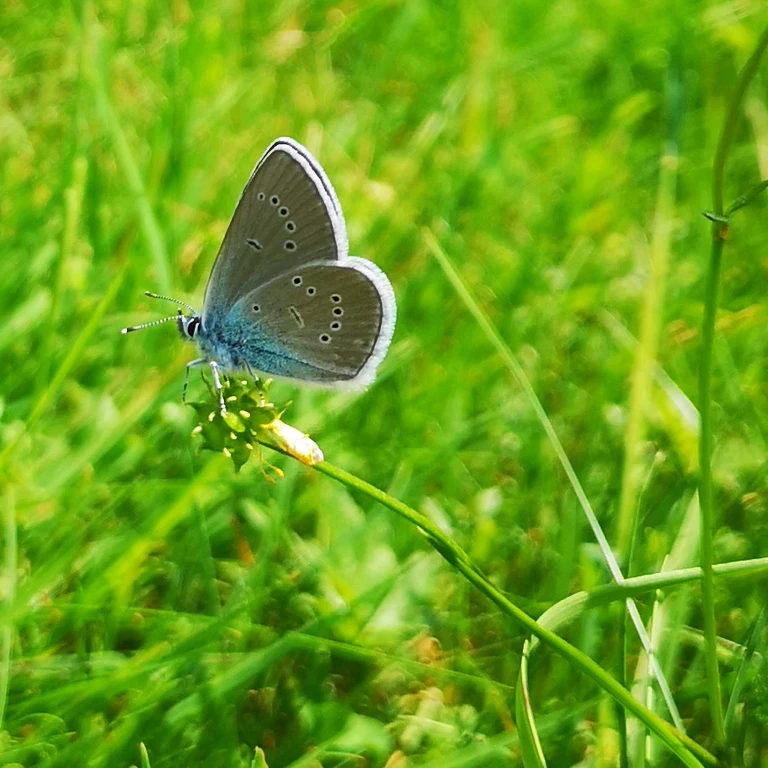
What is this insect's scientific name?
Cyaniris semiargus
